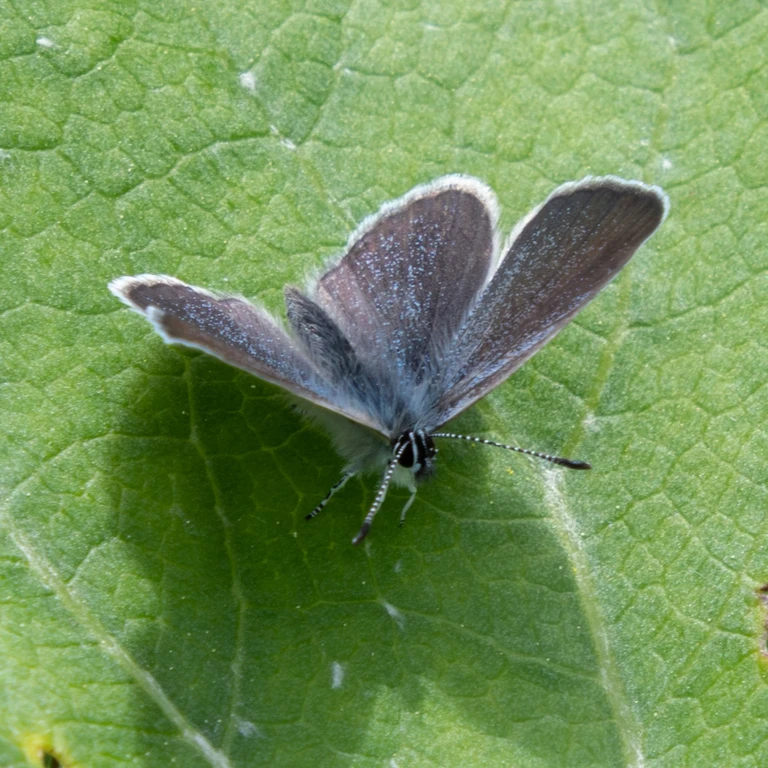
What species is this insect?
Cupido minimus
